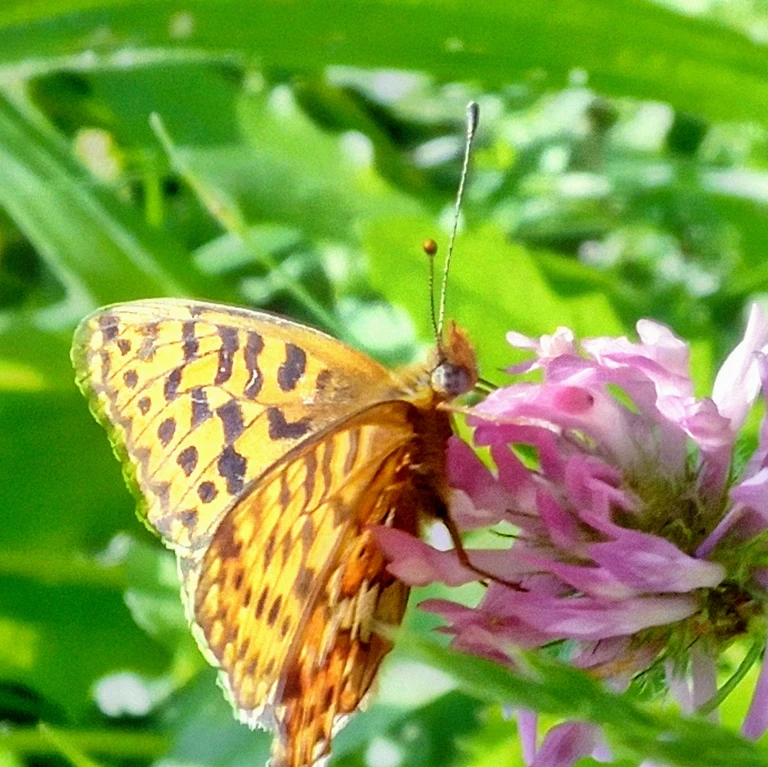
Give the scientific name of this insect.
Boloria euphrosyne (also Clossiana euphrosyne)
